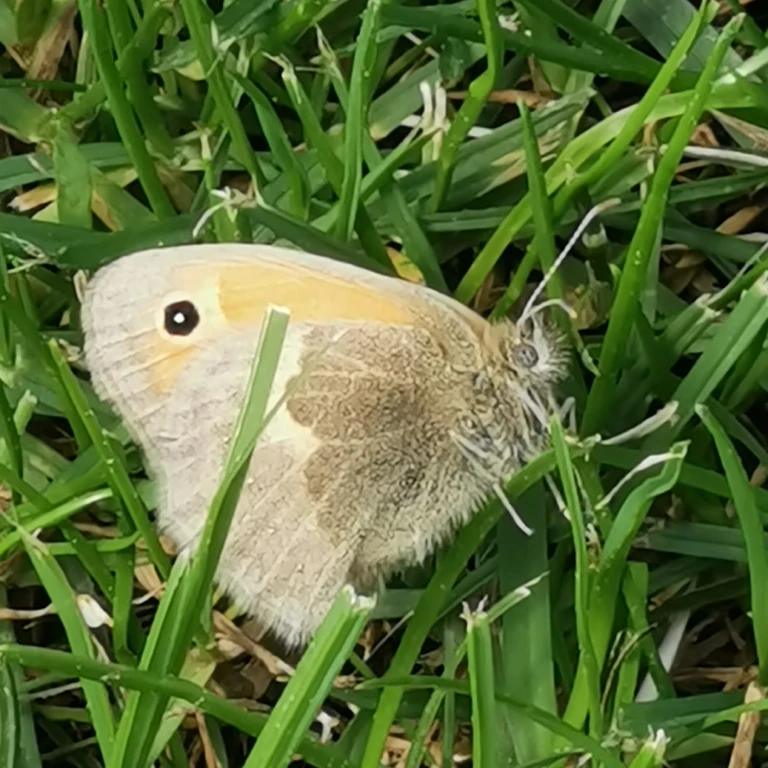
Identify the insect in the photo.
Coenonympha pamphilus
